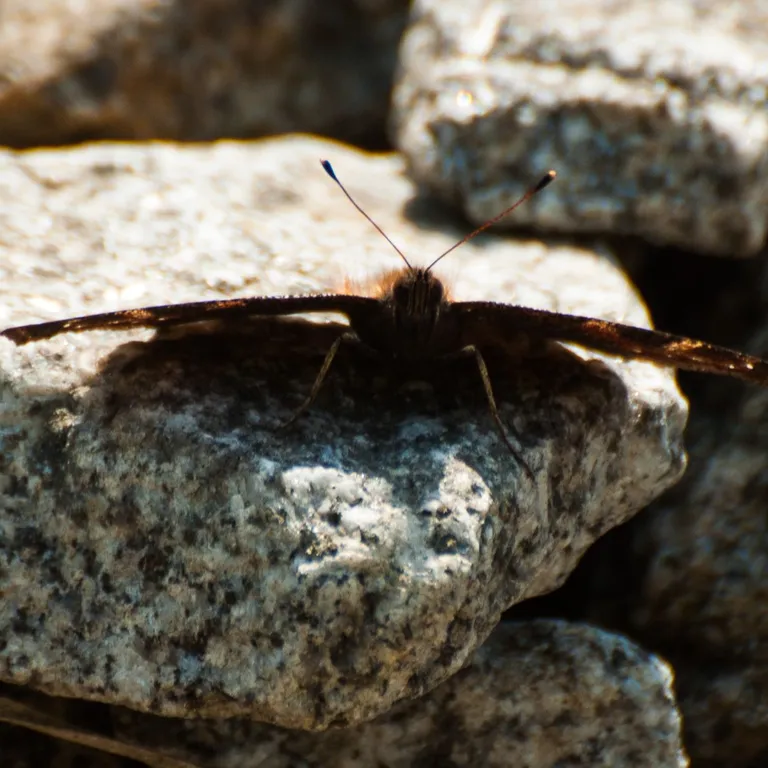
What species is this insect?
Aglais io
